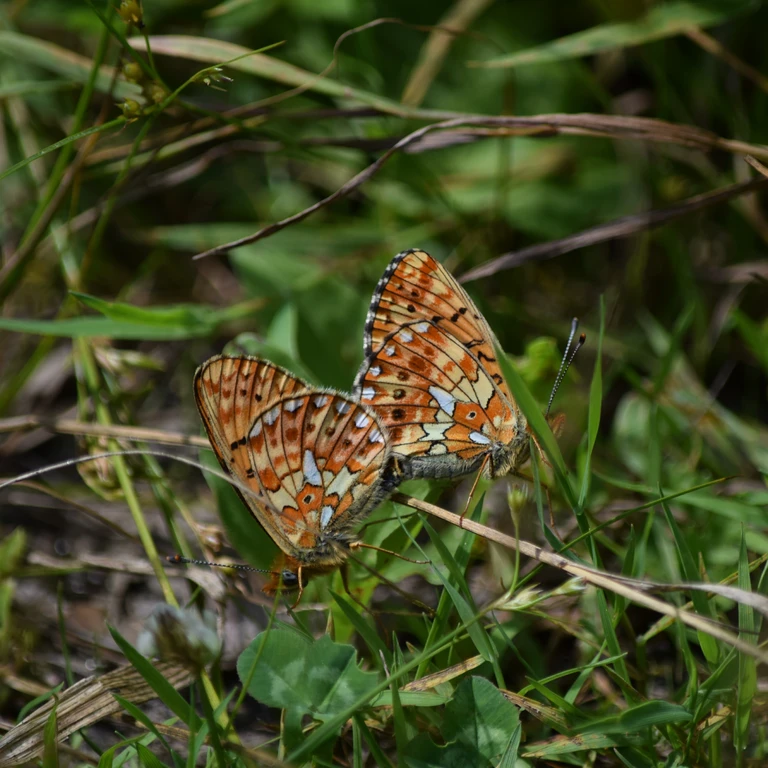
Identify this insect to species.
Boloria euphrosyne (also Clossiana euphrosyne)
